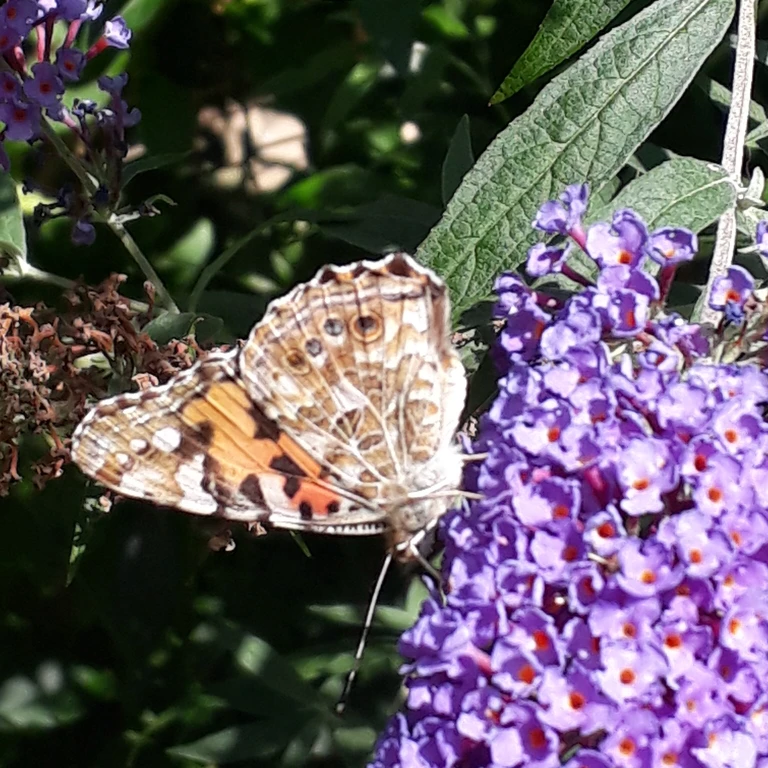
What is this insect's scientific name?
Vanessa cardui
